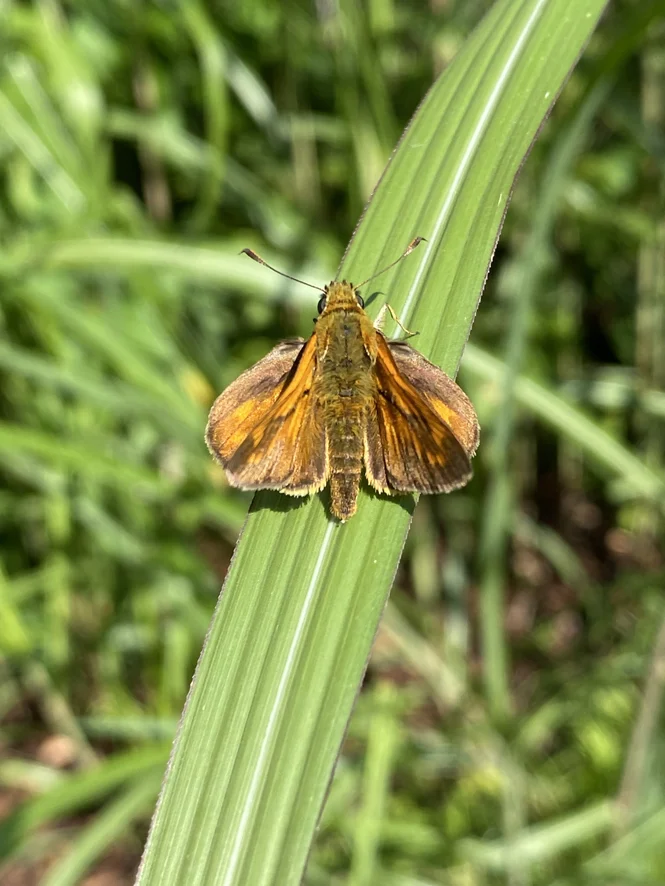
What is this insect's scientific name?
Ochlodes sylvanus (also Ochlodes venata)
